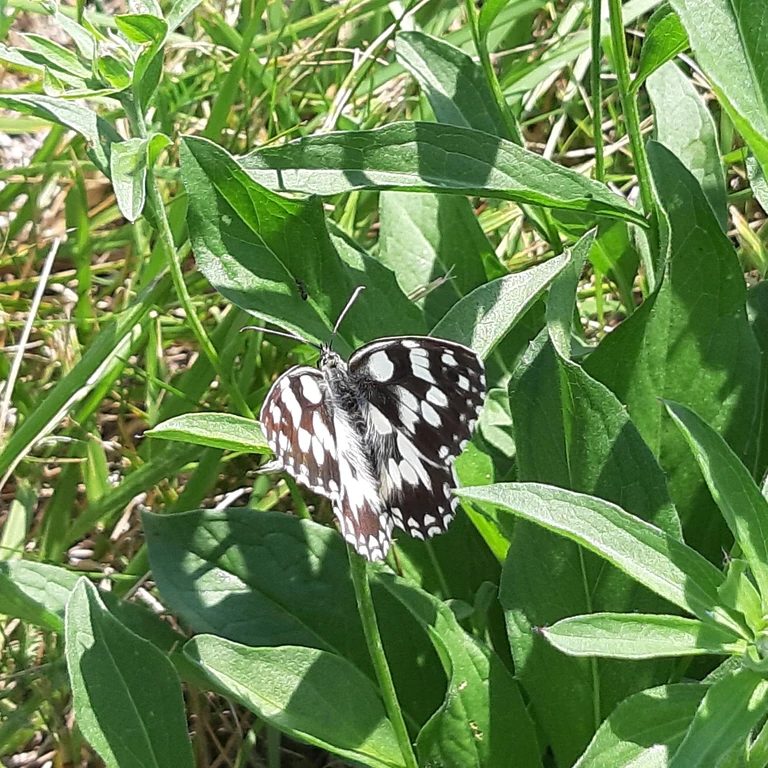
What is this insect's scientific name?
Melanargia galathea
